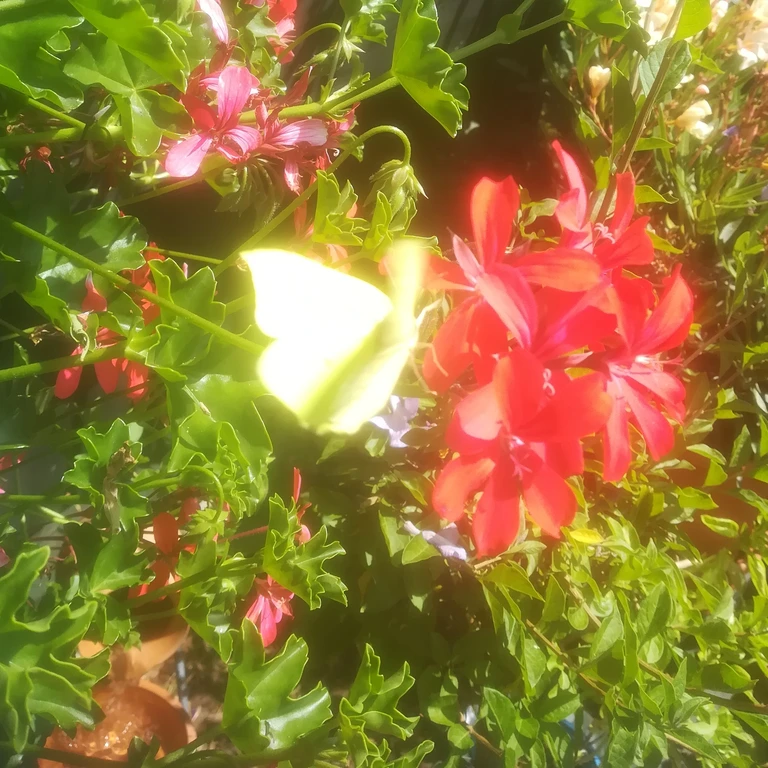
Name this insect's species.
Gonepteryx rhamni
